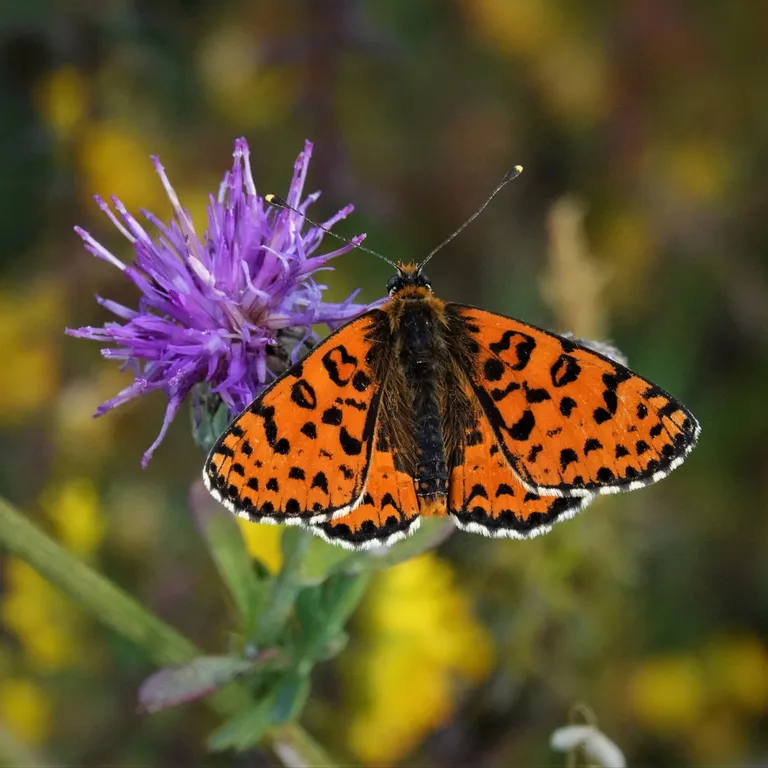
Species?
Melitaea didyma
